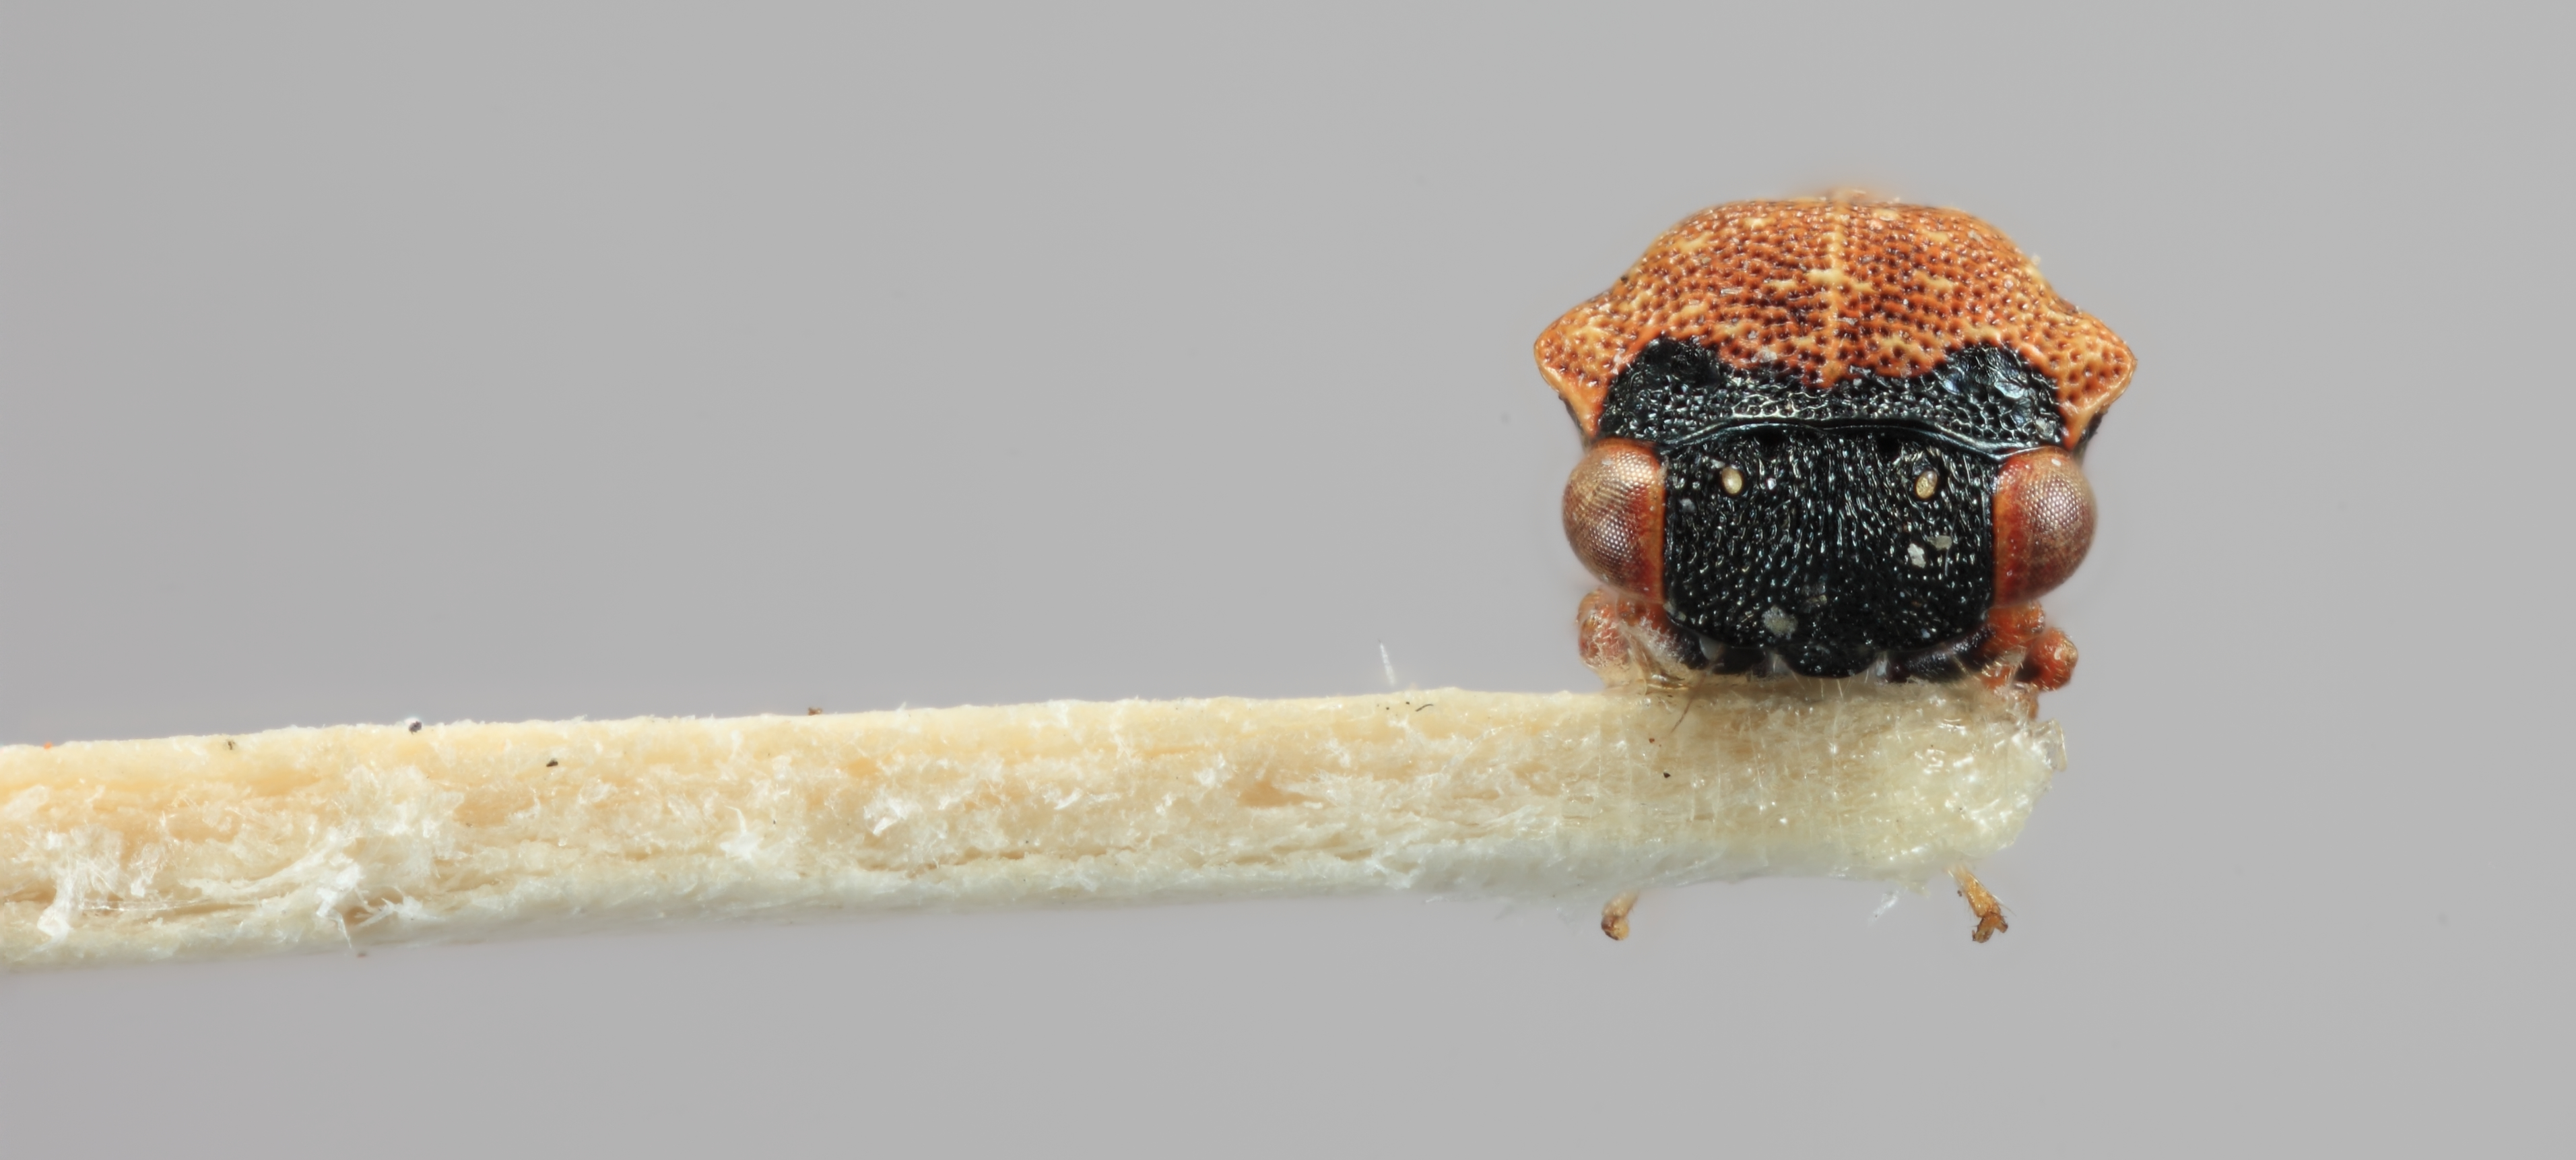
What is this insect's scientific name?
Brachycentrotus ruvinervis
